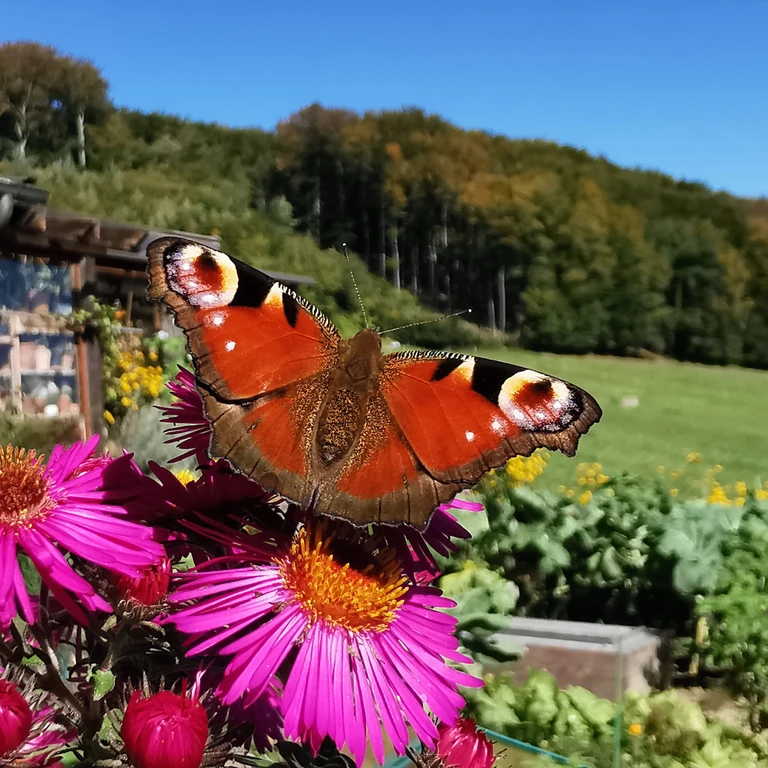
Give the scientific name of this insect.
Aglais io
